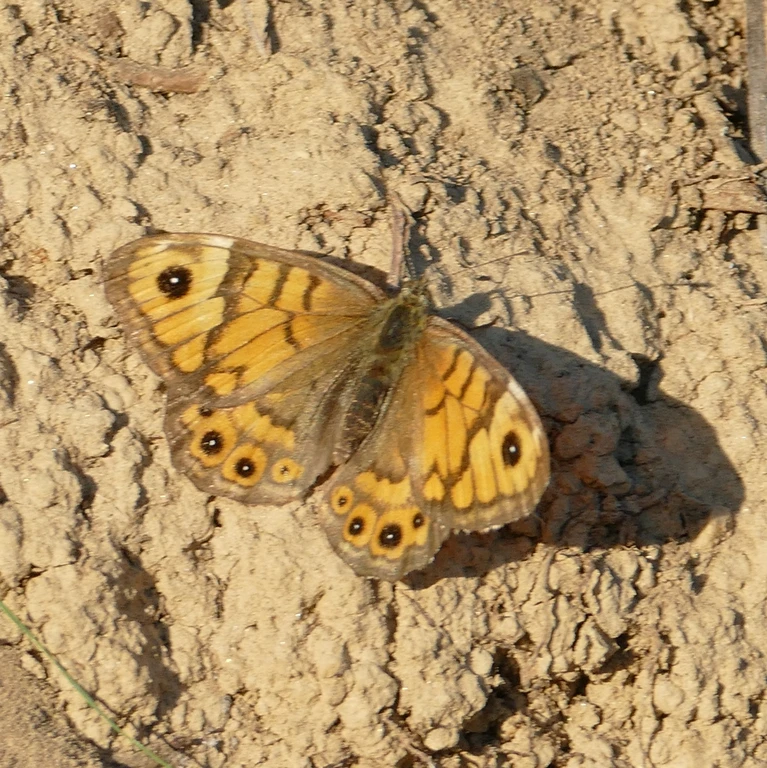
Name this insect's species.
Lasiommata megera (also Pararge megera)
